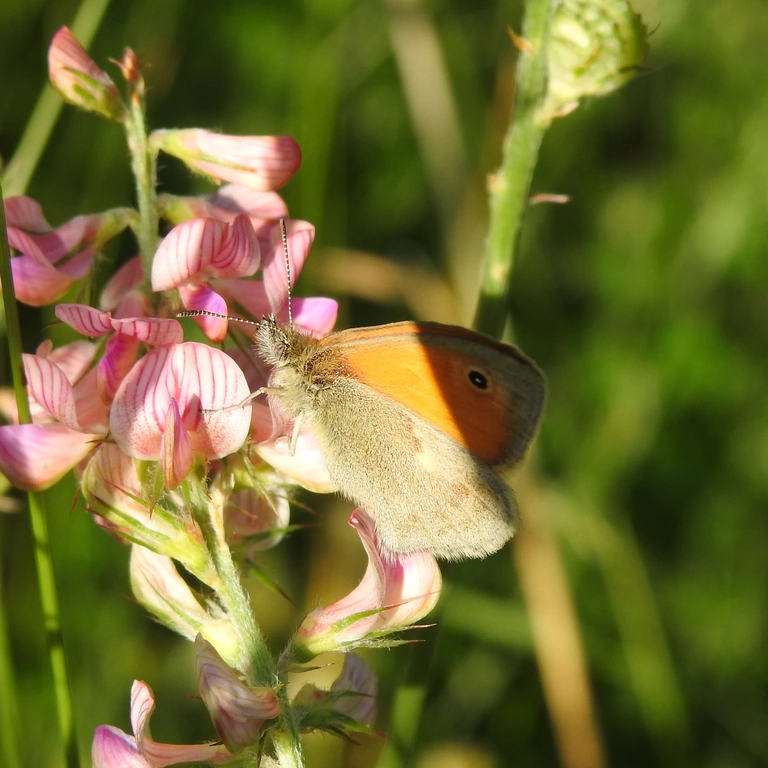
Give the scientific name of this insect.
Coenonympha pamphilus
